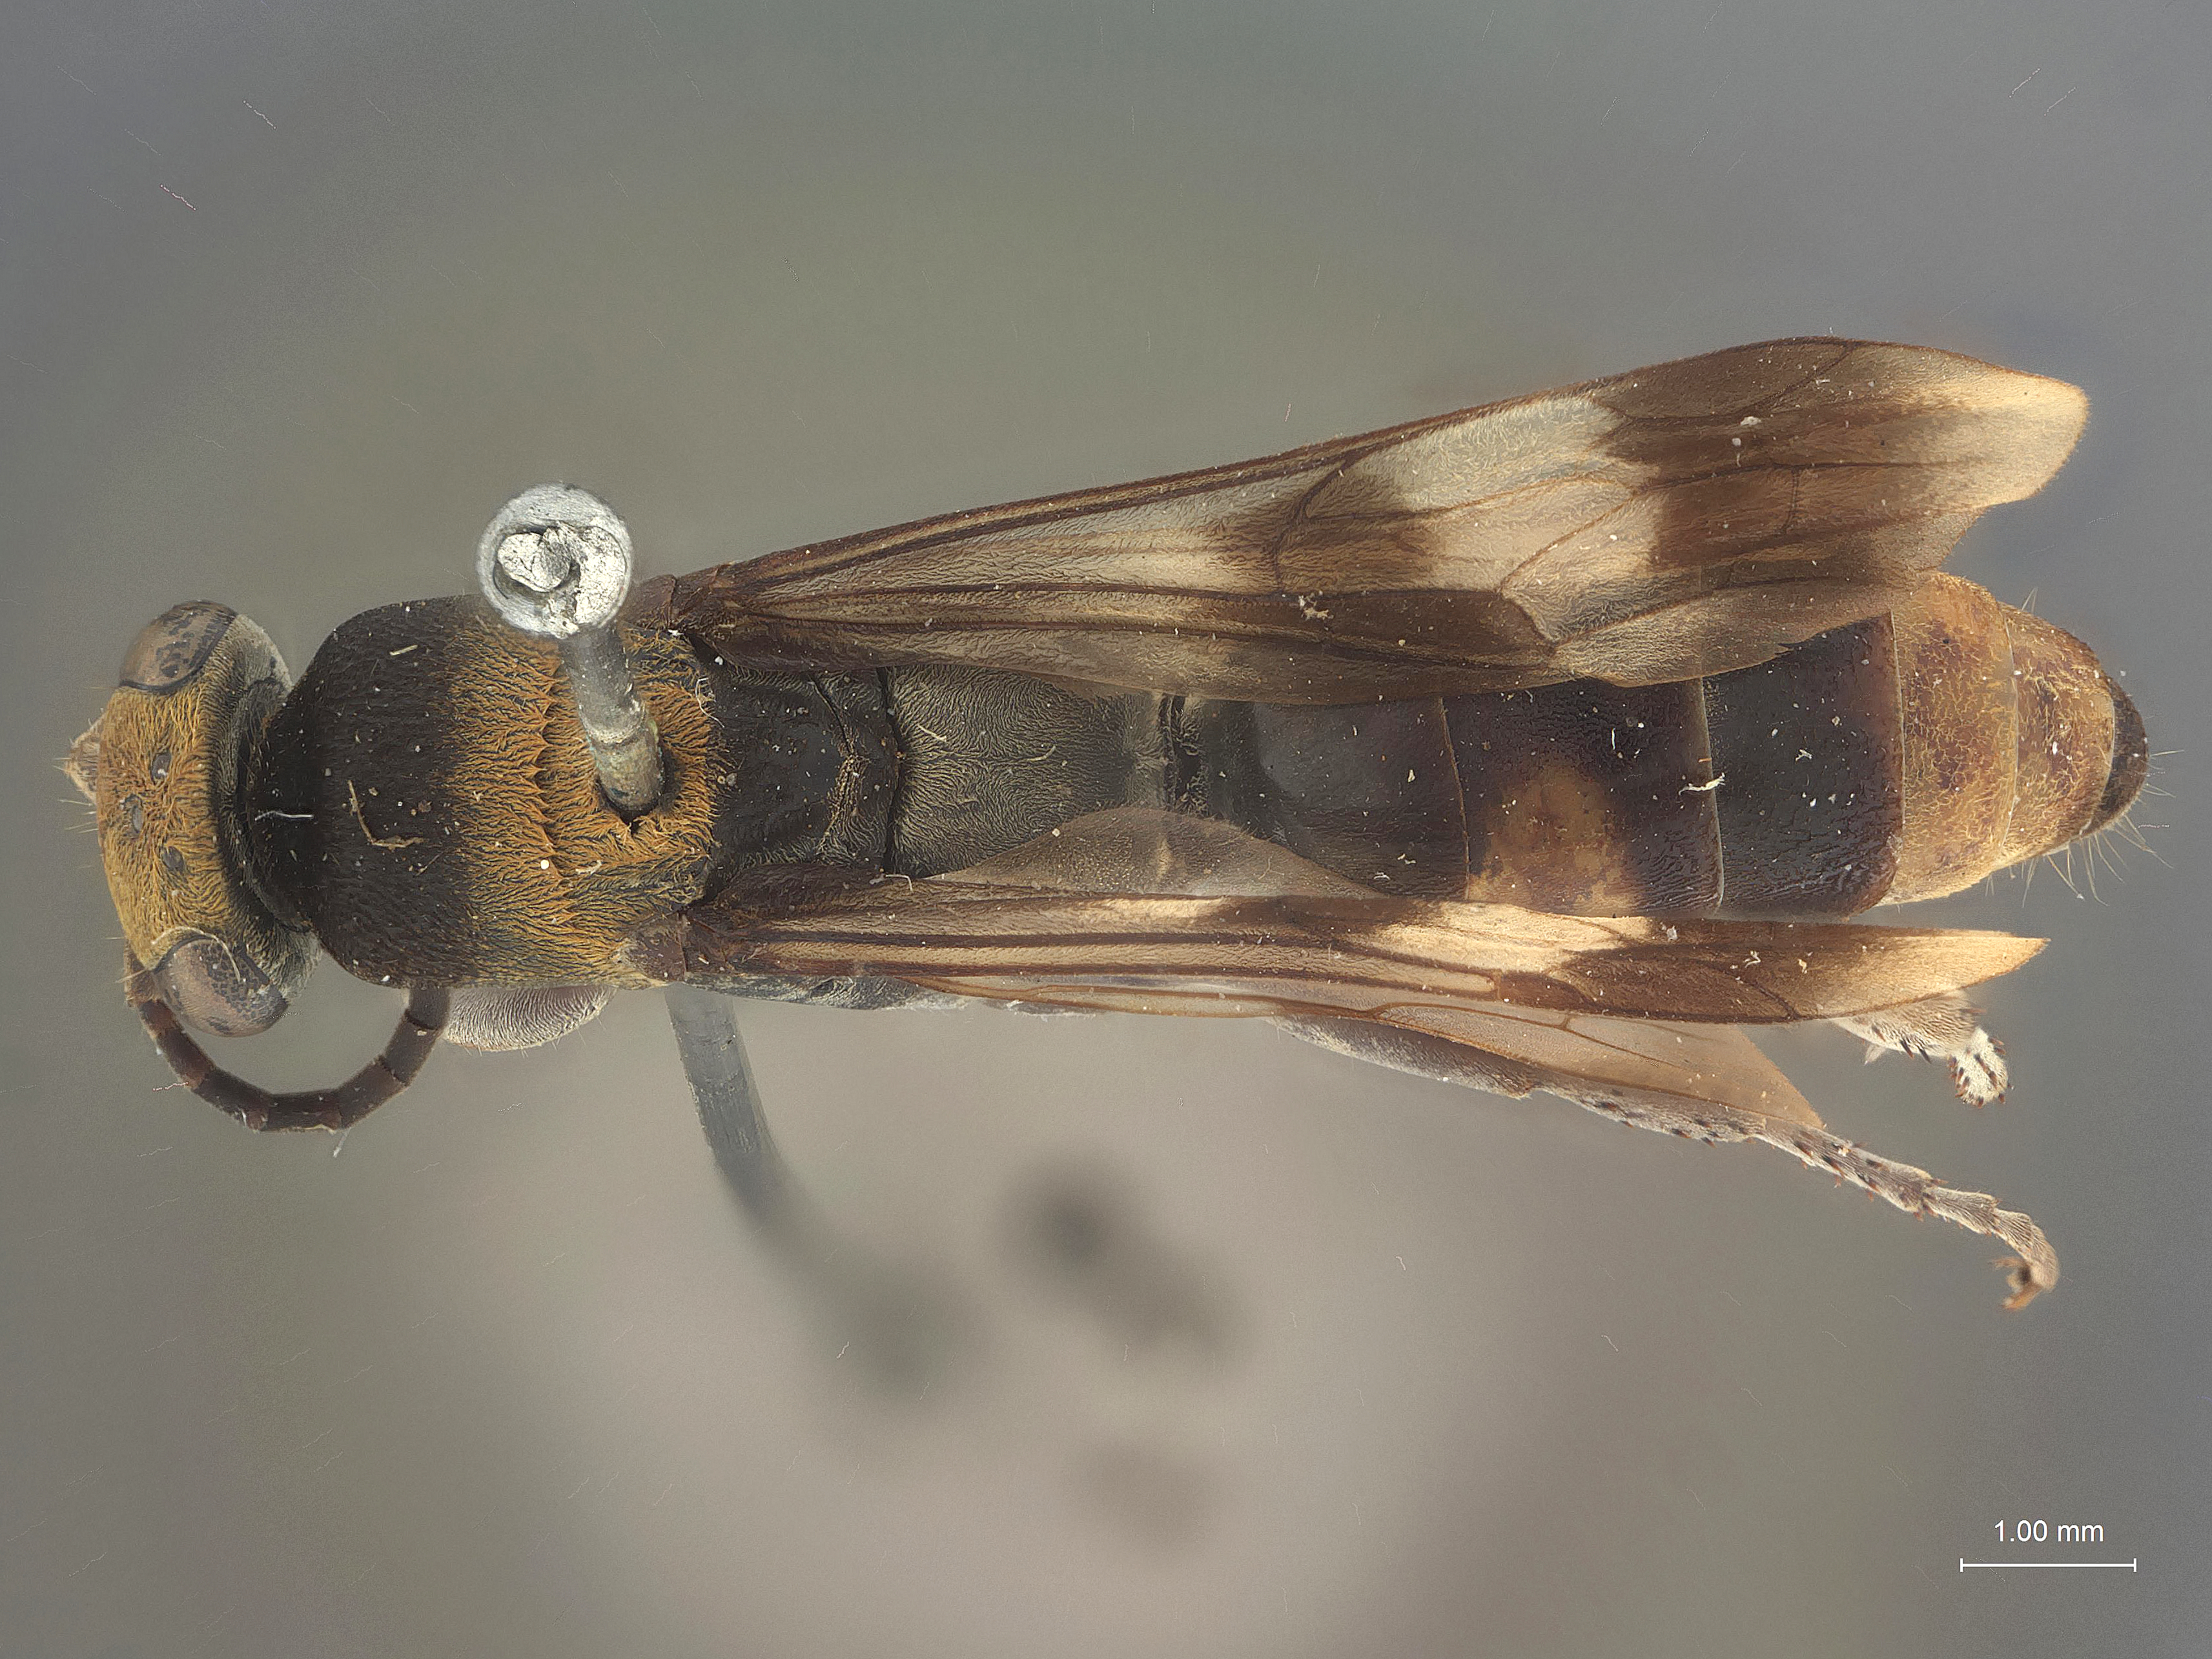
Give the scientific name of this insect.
Odontaporus aureolus
